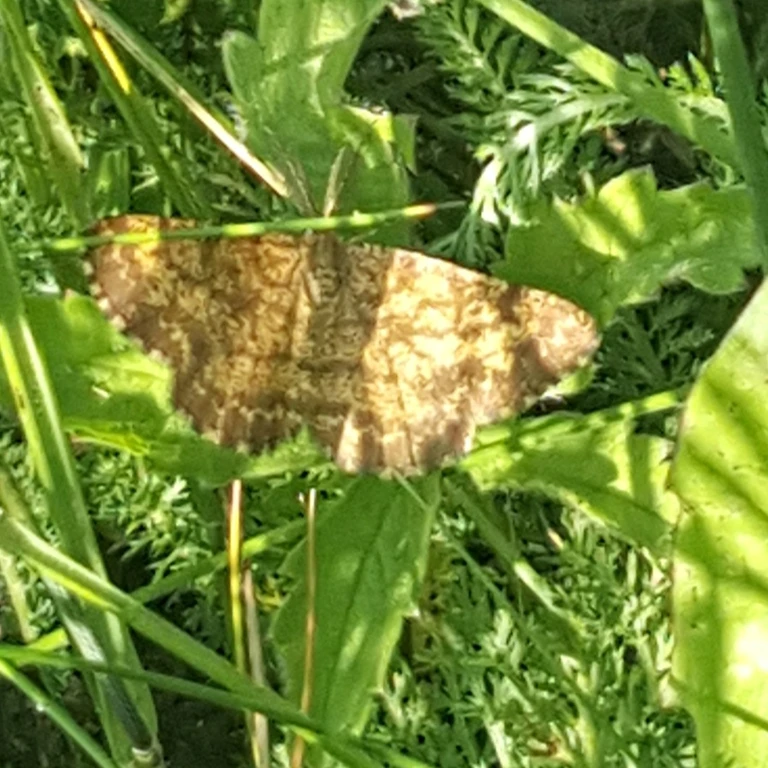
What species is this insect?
Ematurga atomaria
